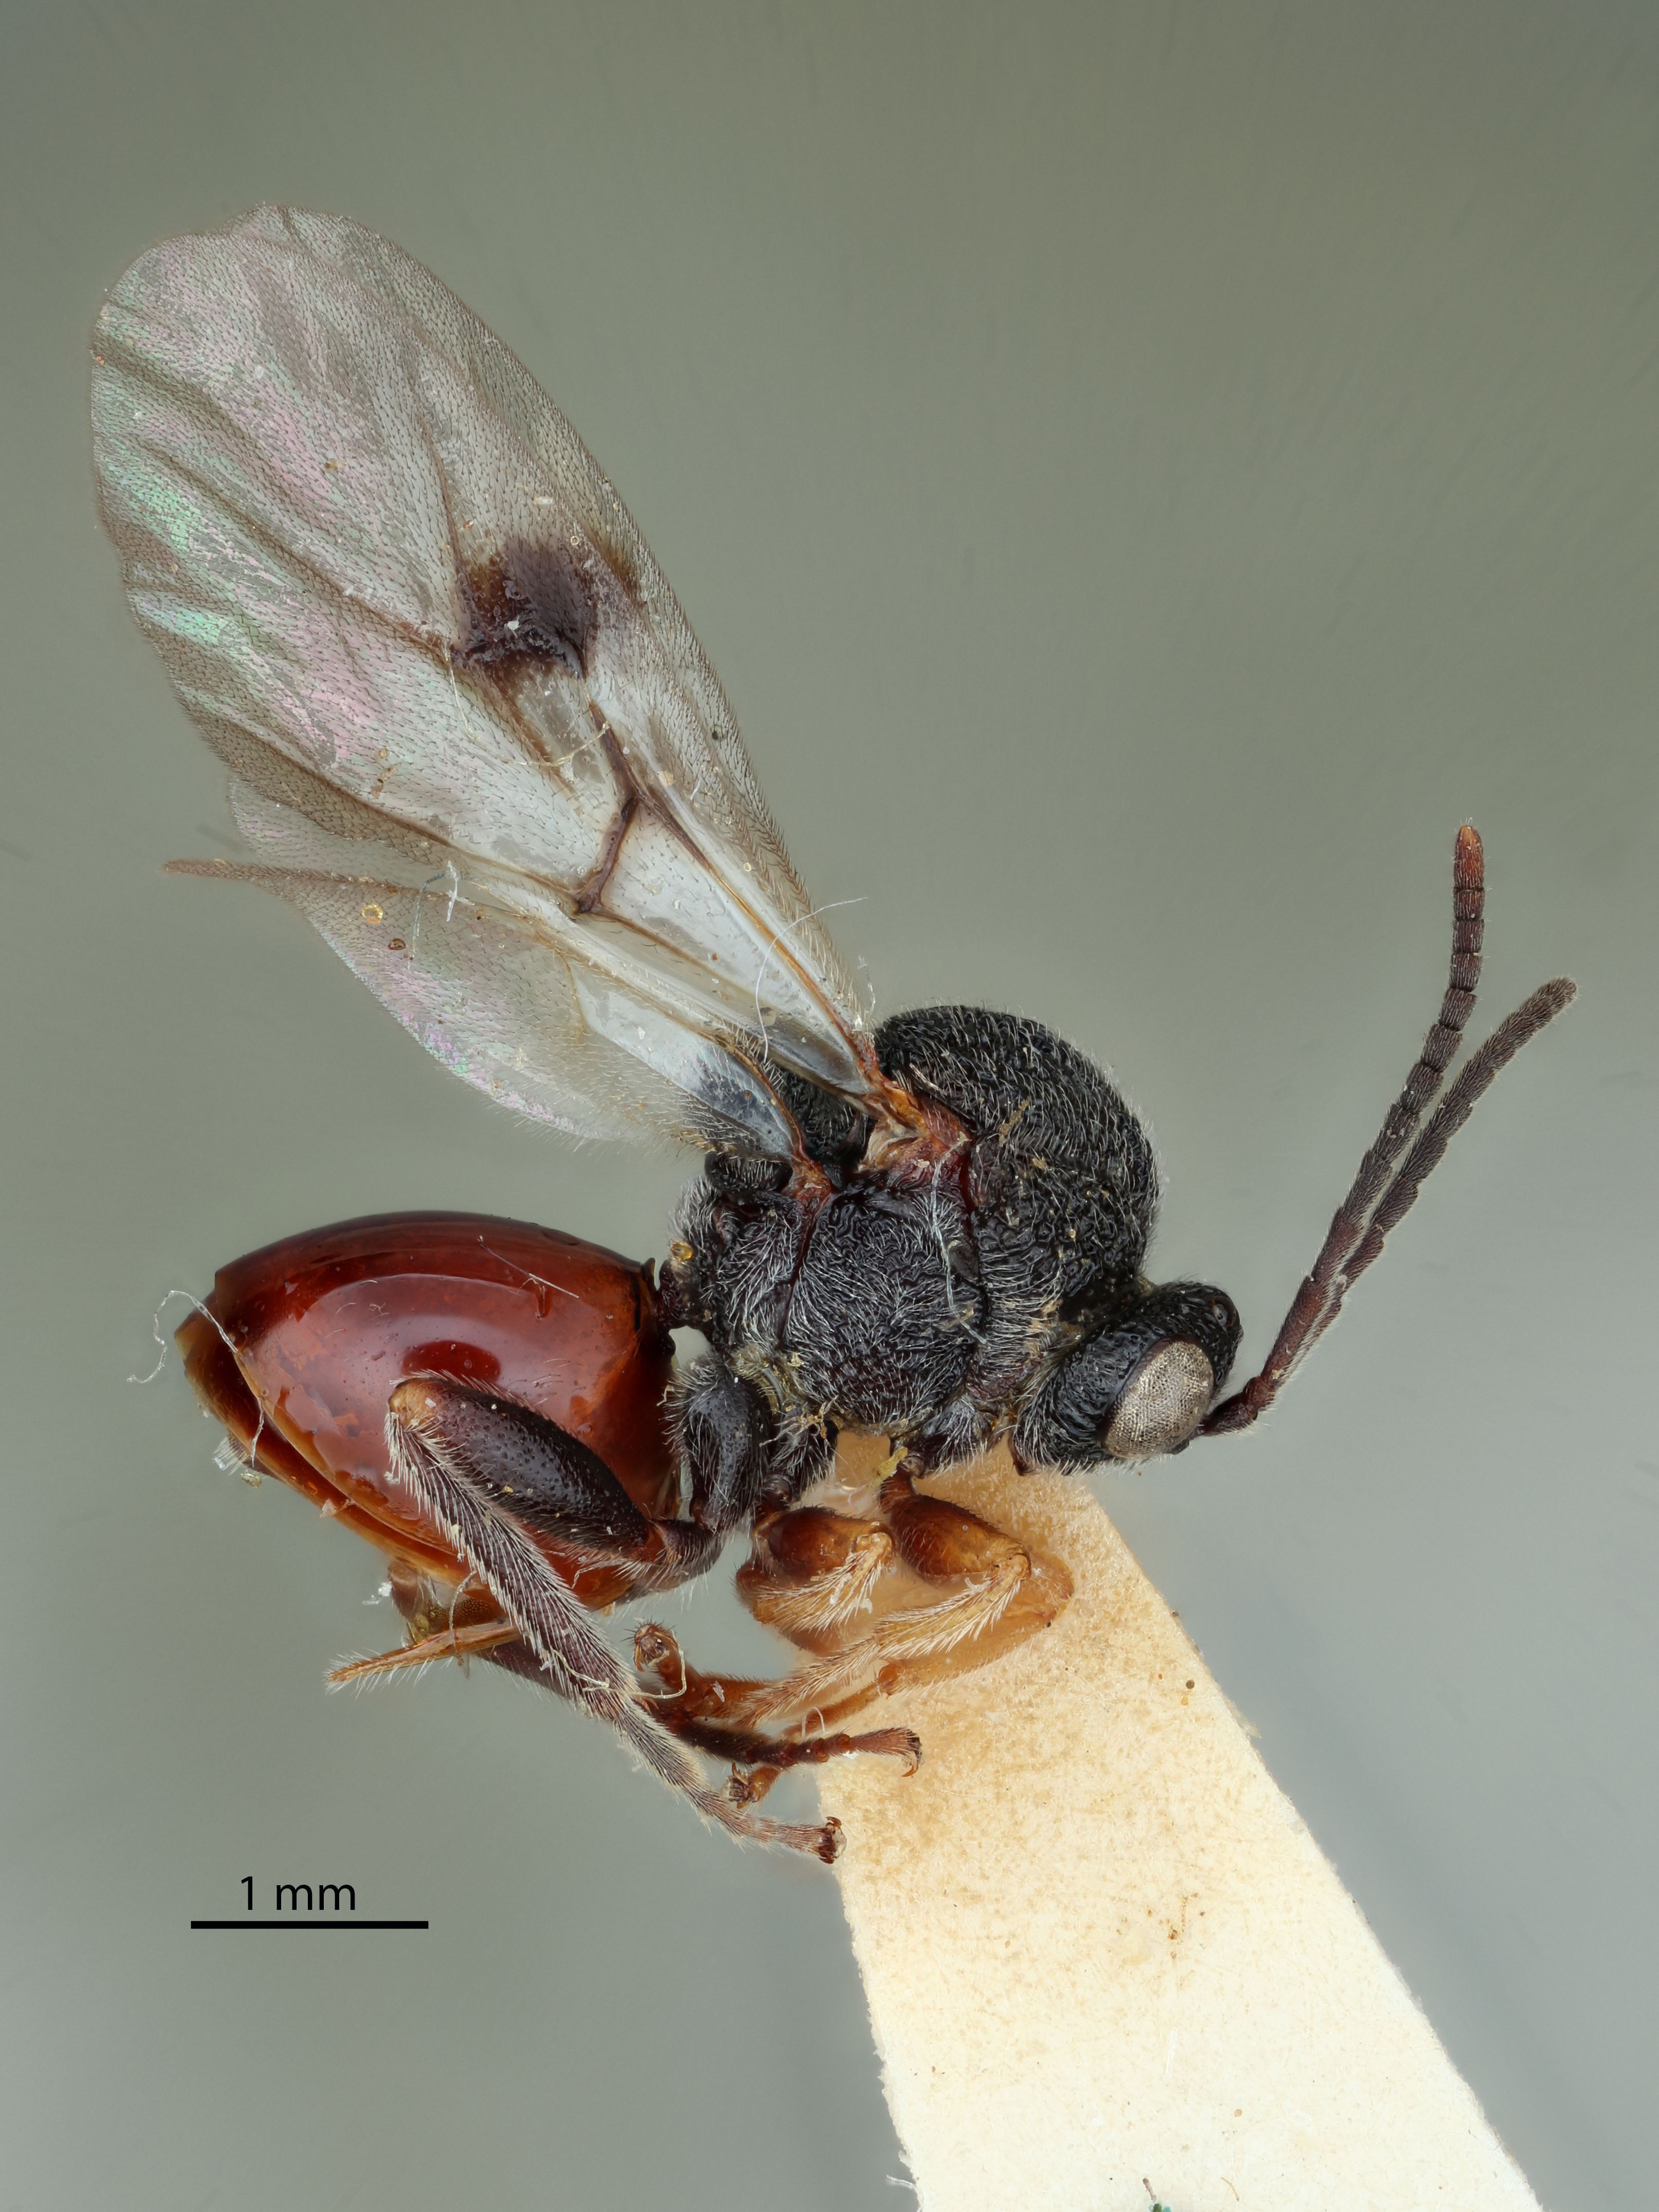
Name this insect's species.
Amphibolips globus
